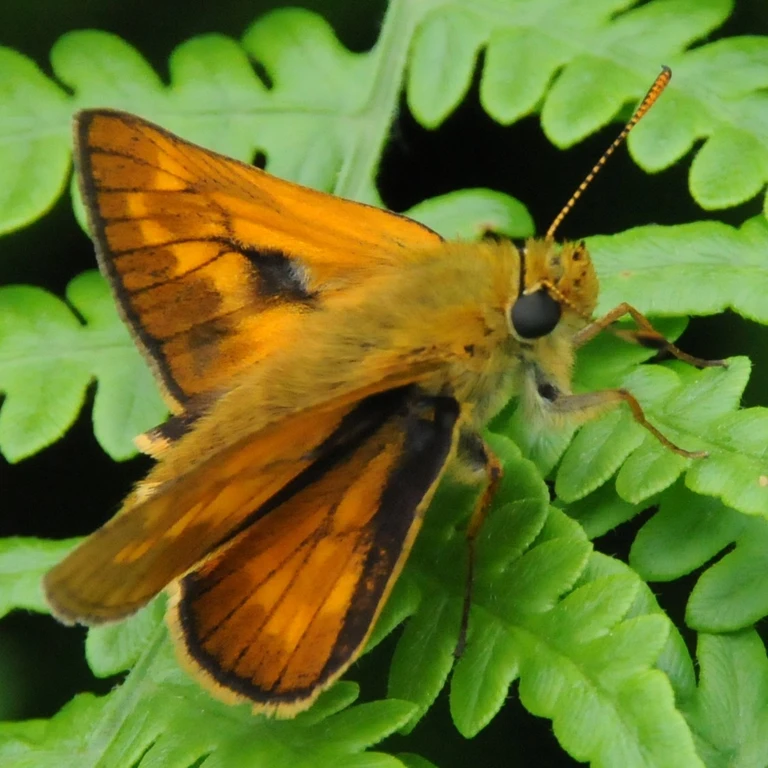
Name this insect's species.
Ochlodes sylvanus (also Ochlodes venata)
